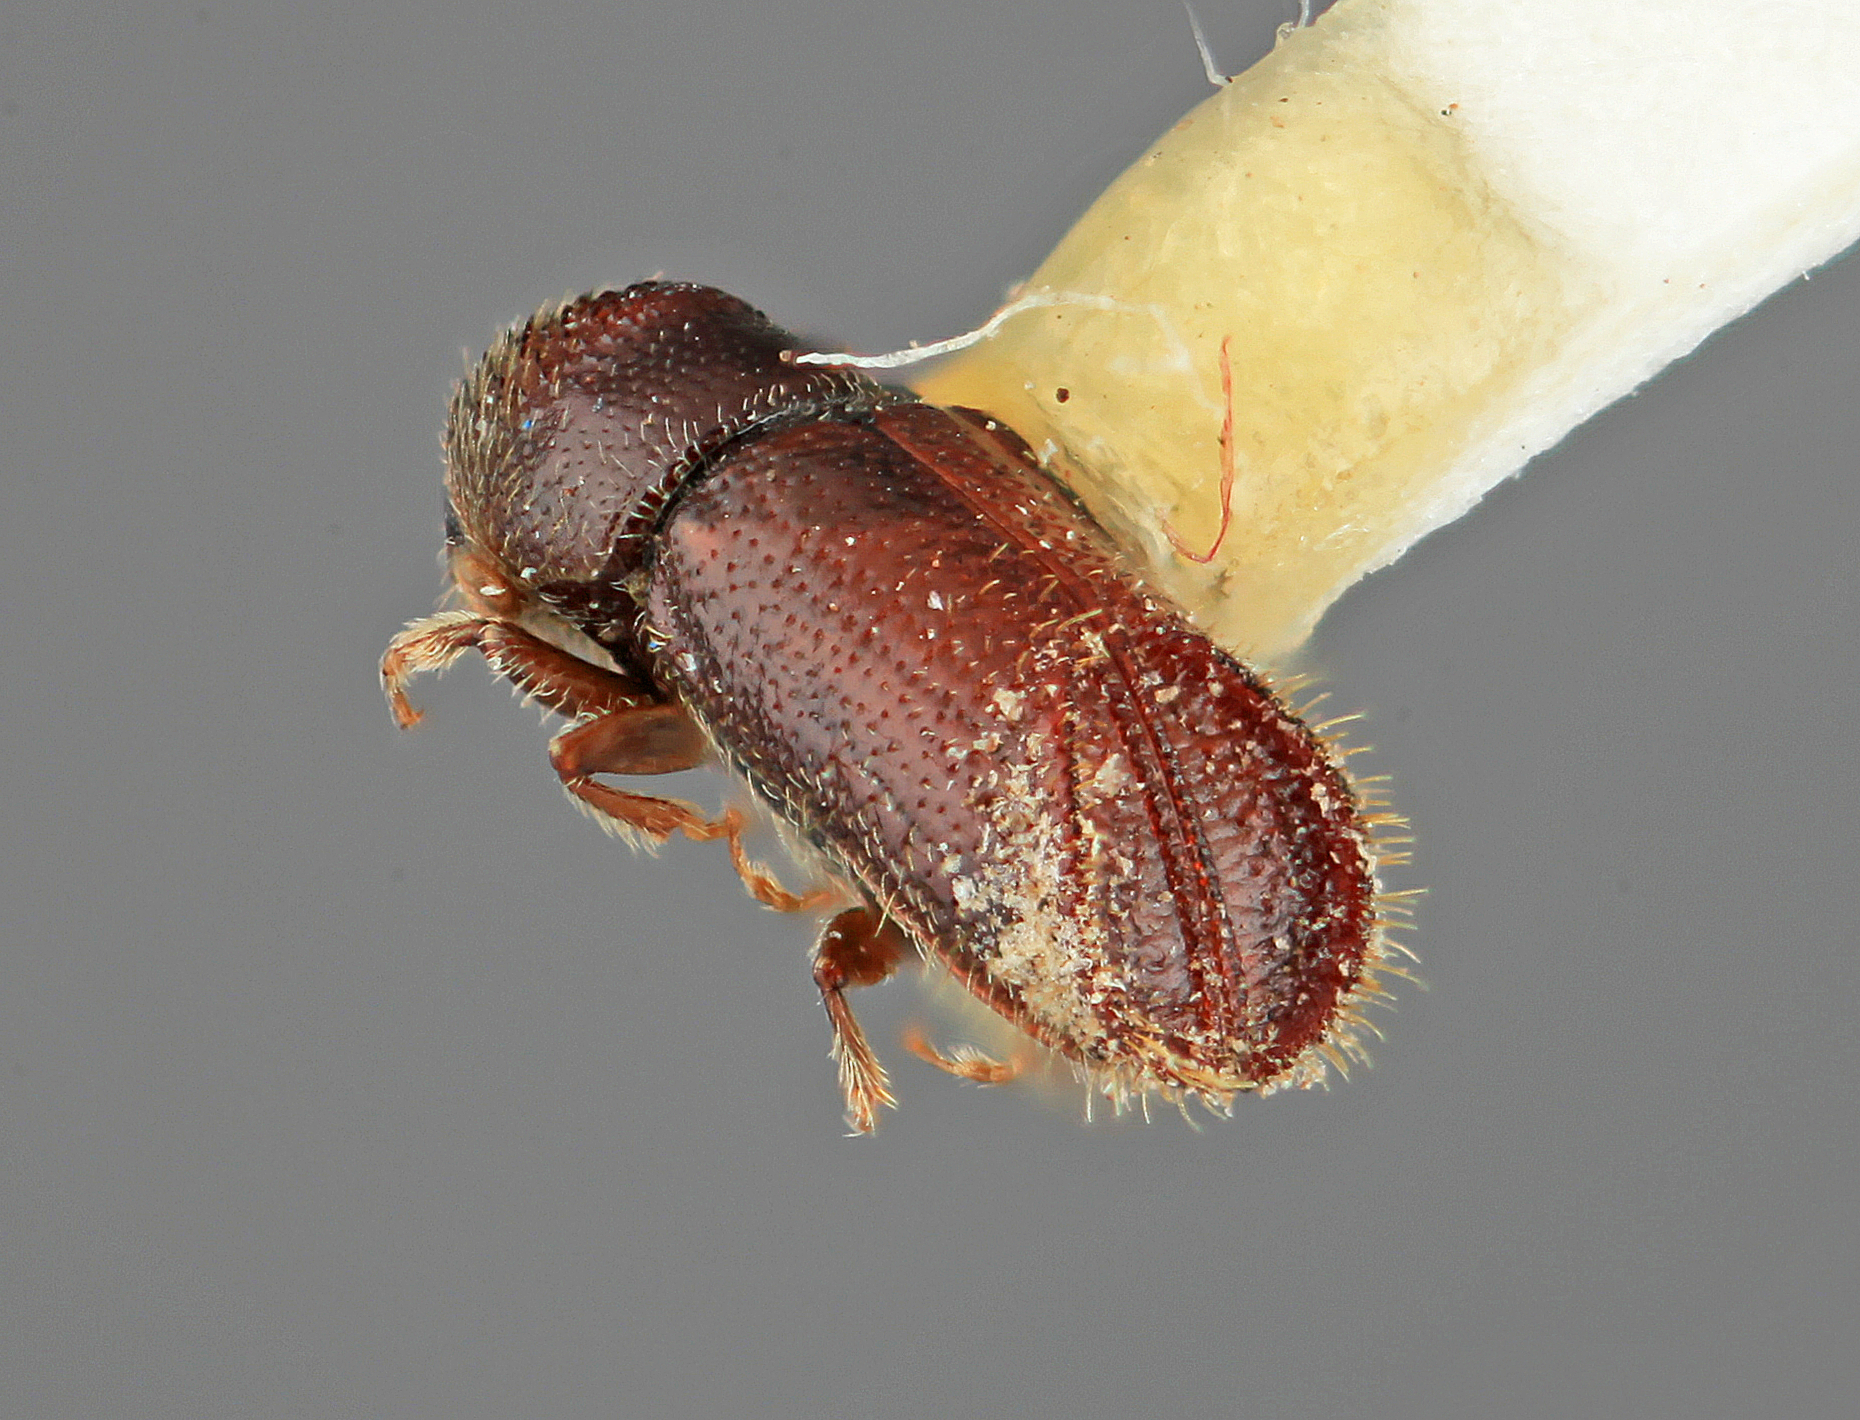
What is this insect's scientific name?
Pityophthorus cristatus
